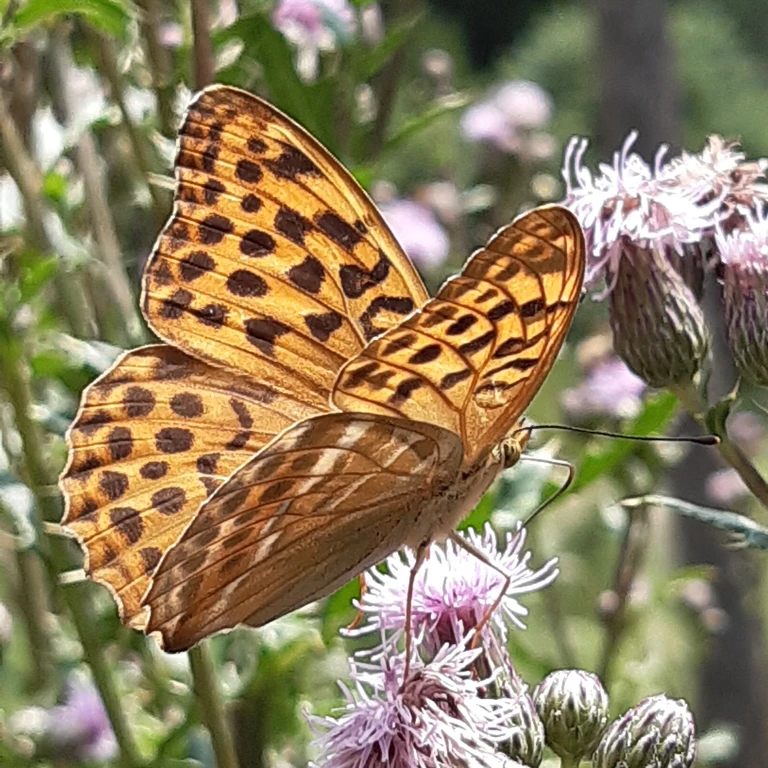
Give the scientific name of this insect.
Argynnis paphia
